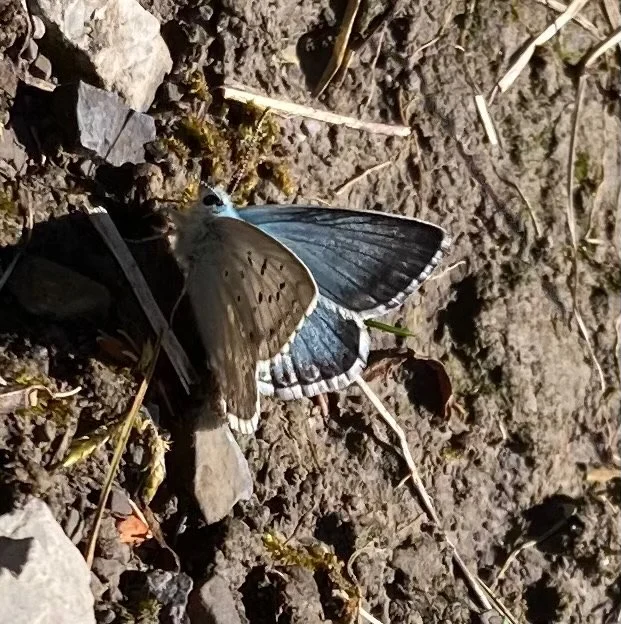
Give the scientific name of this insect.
Lysandra coridon
